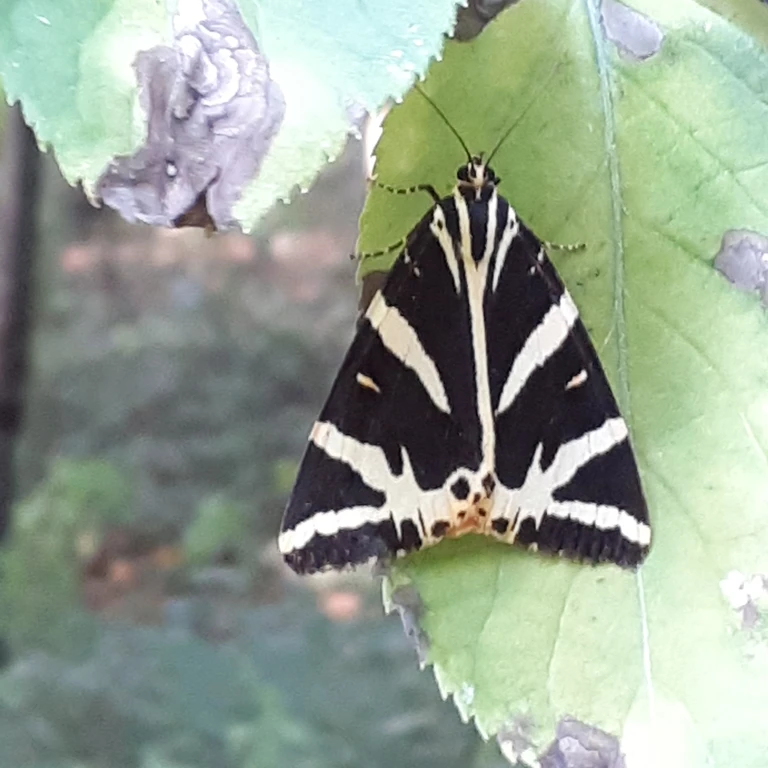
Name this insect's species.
Euplagia quadripunctaria
